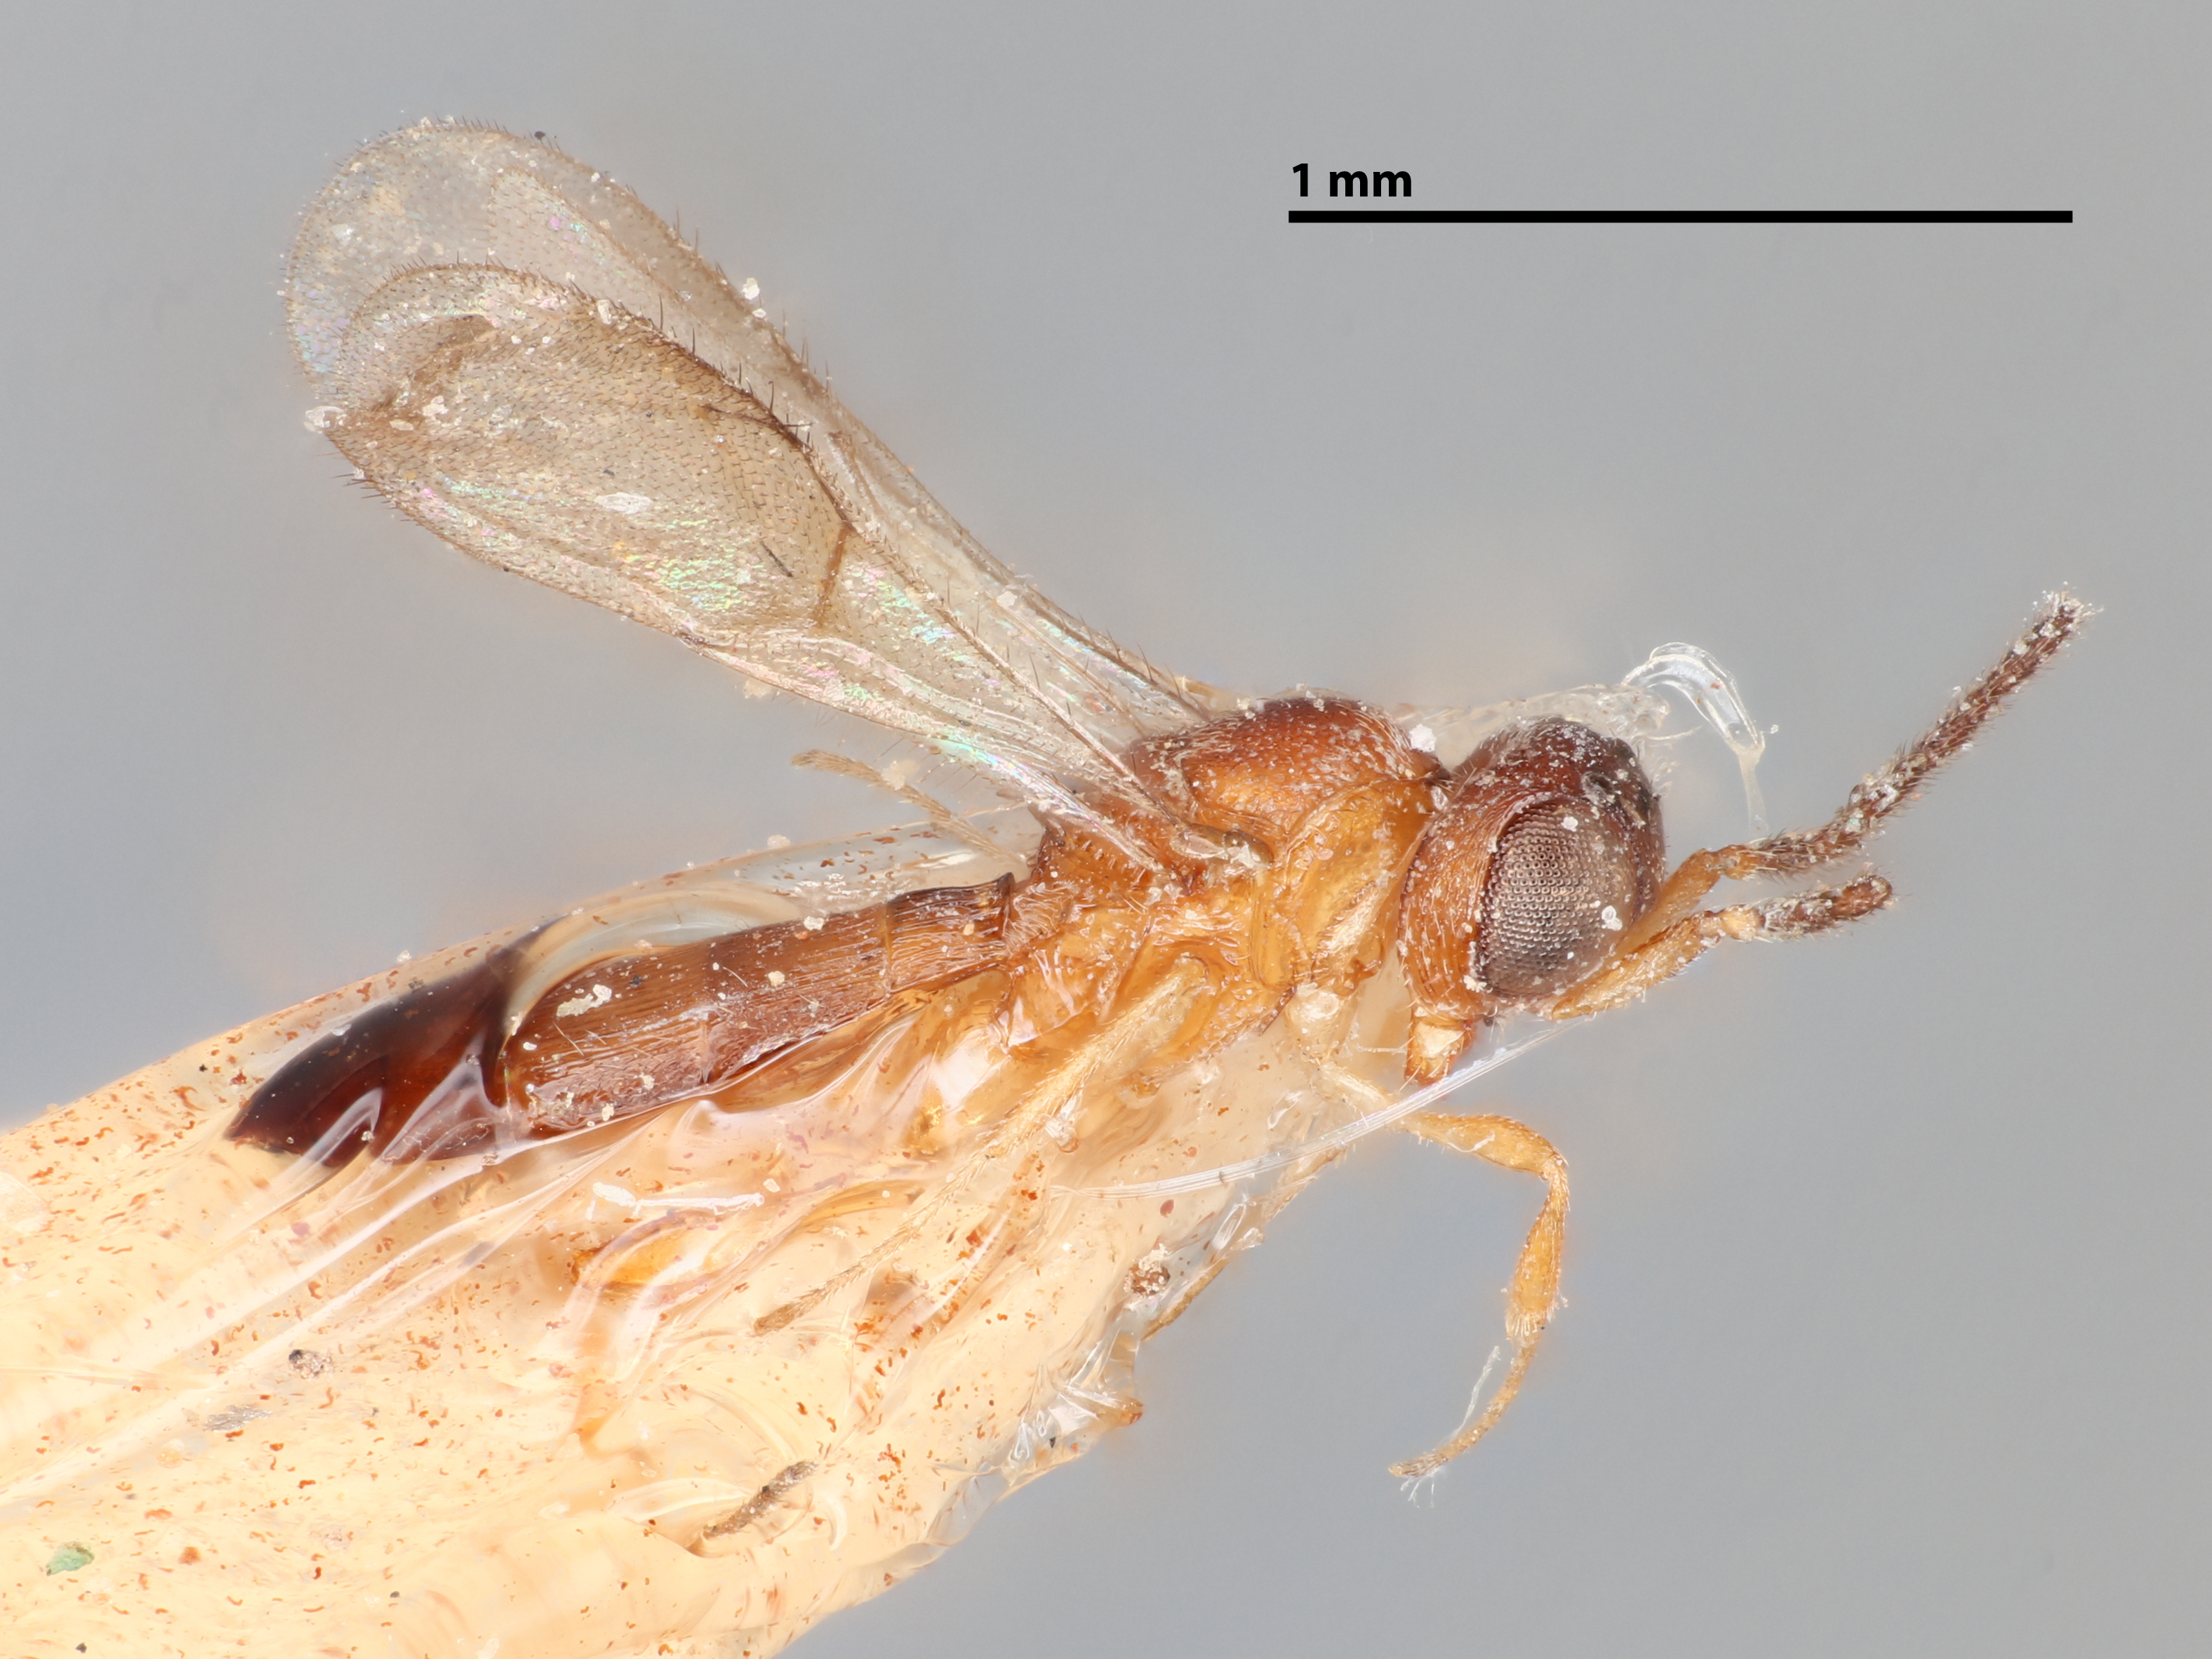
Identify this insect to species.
Opisthacantha bengalensis
